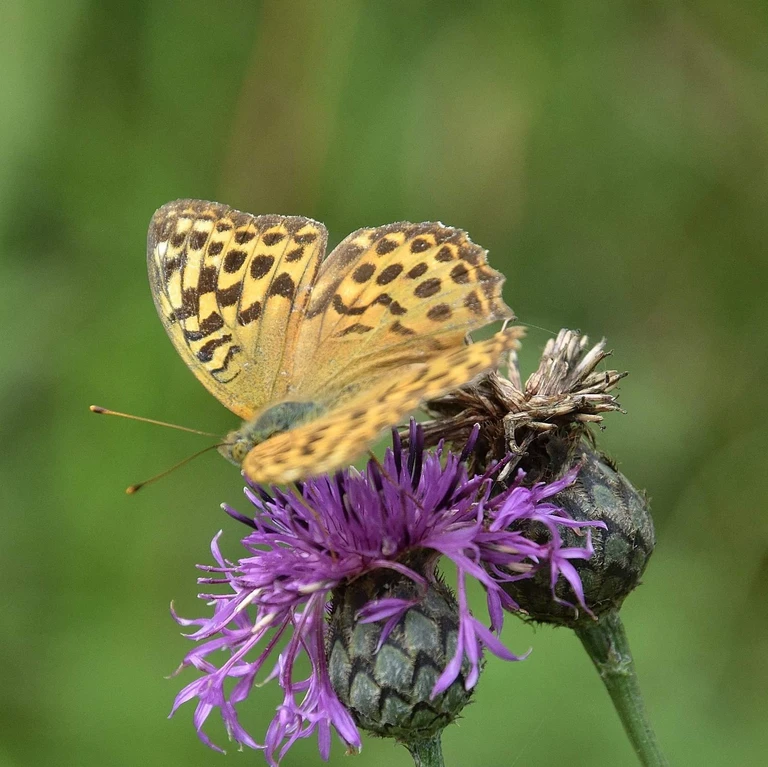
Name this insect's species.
Argynnis paphia
